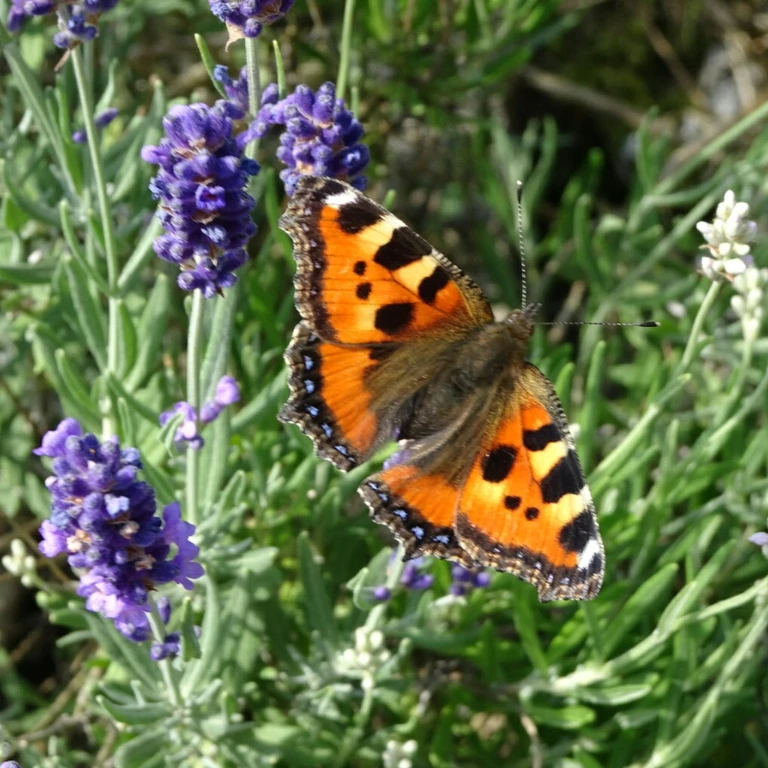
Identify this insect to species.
Aglais urticae
